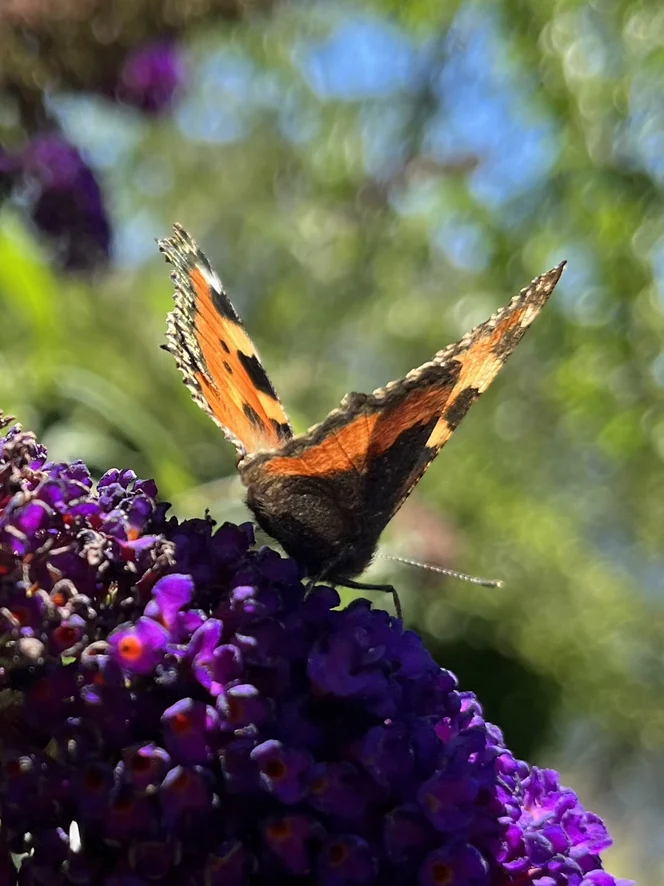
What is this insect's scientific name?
Aglais urticae
